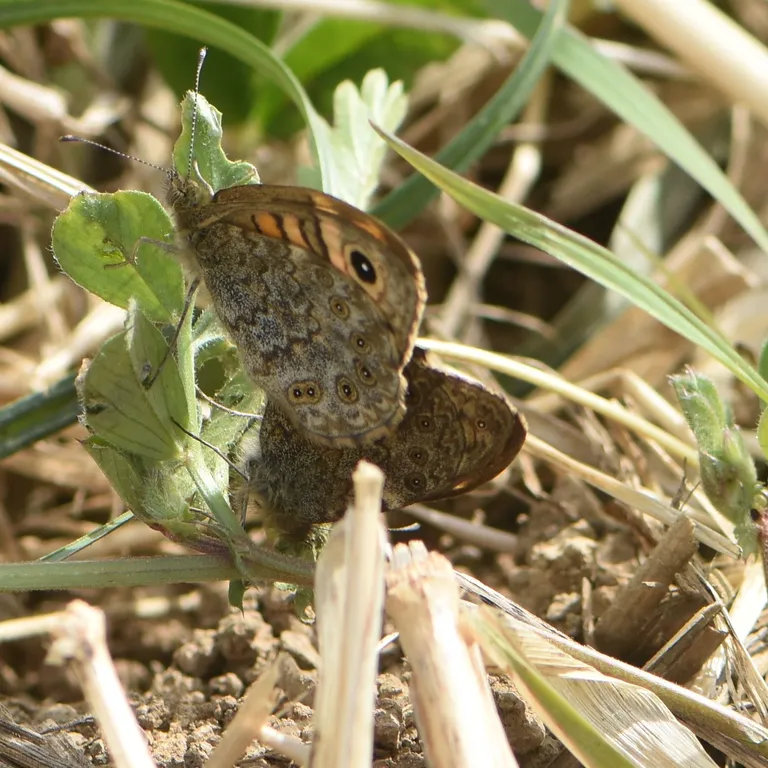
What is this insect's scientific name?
Lasiommata megera (also Pararge megera)
